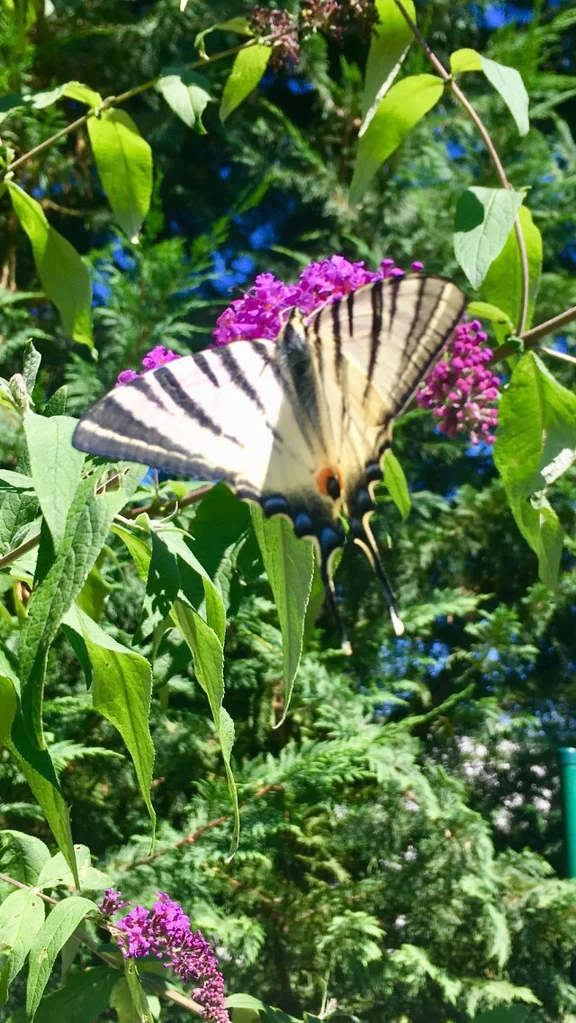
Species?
Iphiclides podalirius
